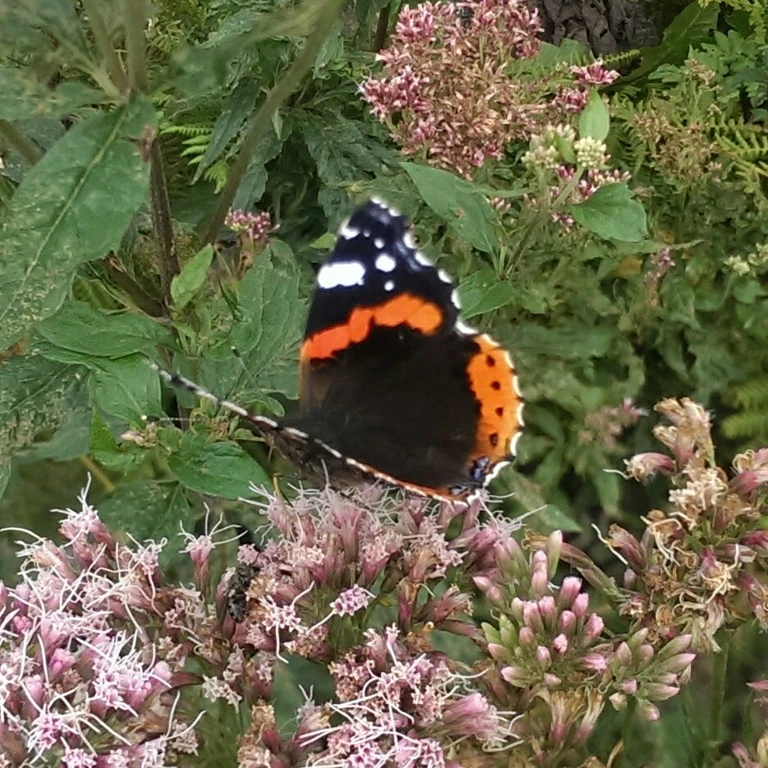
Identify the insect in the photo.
Vanessa atalanta
